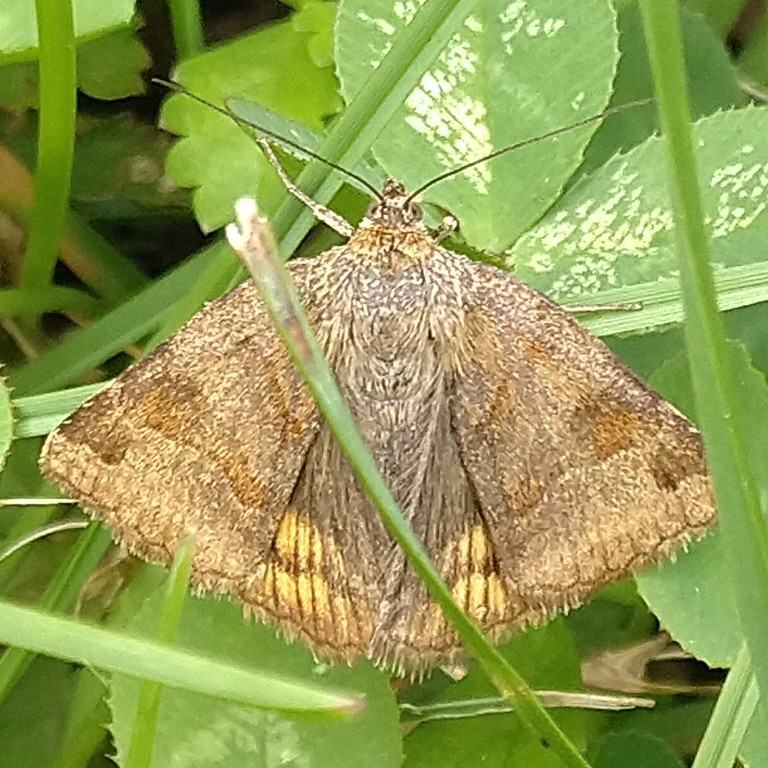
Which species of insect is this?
Euclidia glyphica
